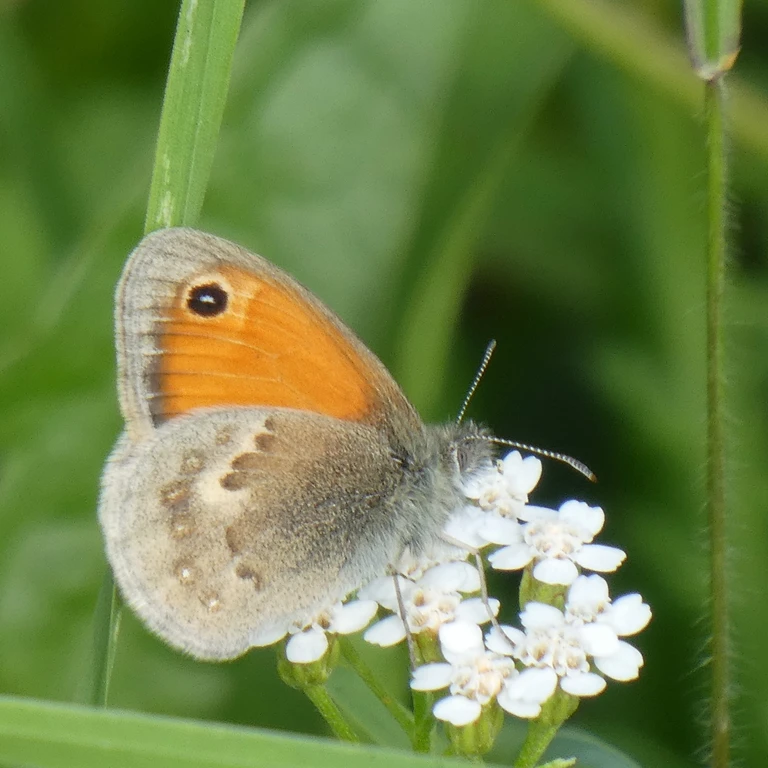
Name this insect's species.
Coenonympha pamphilus
